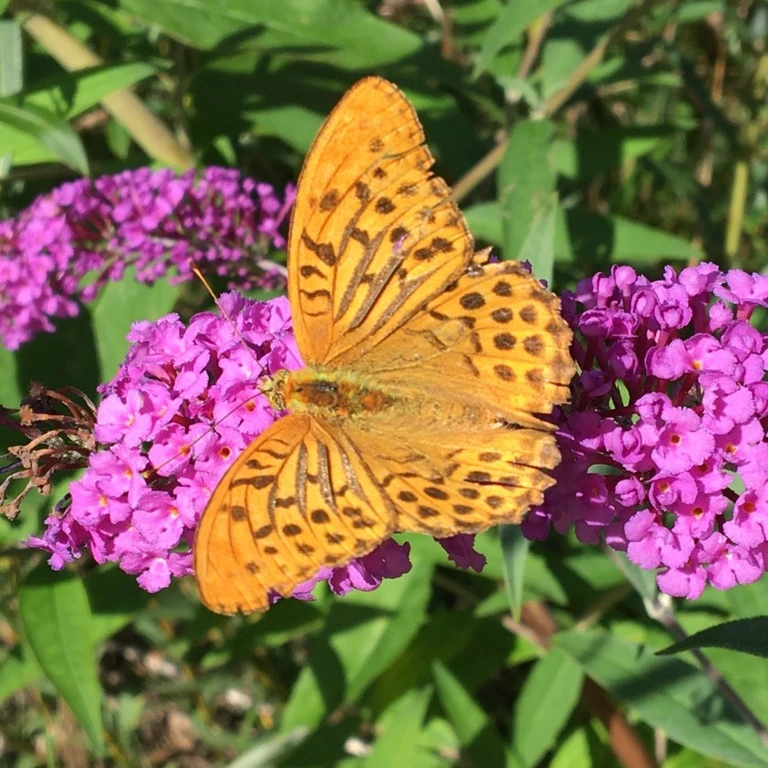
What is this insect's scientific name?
Argynnis paphia
